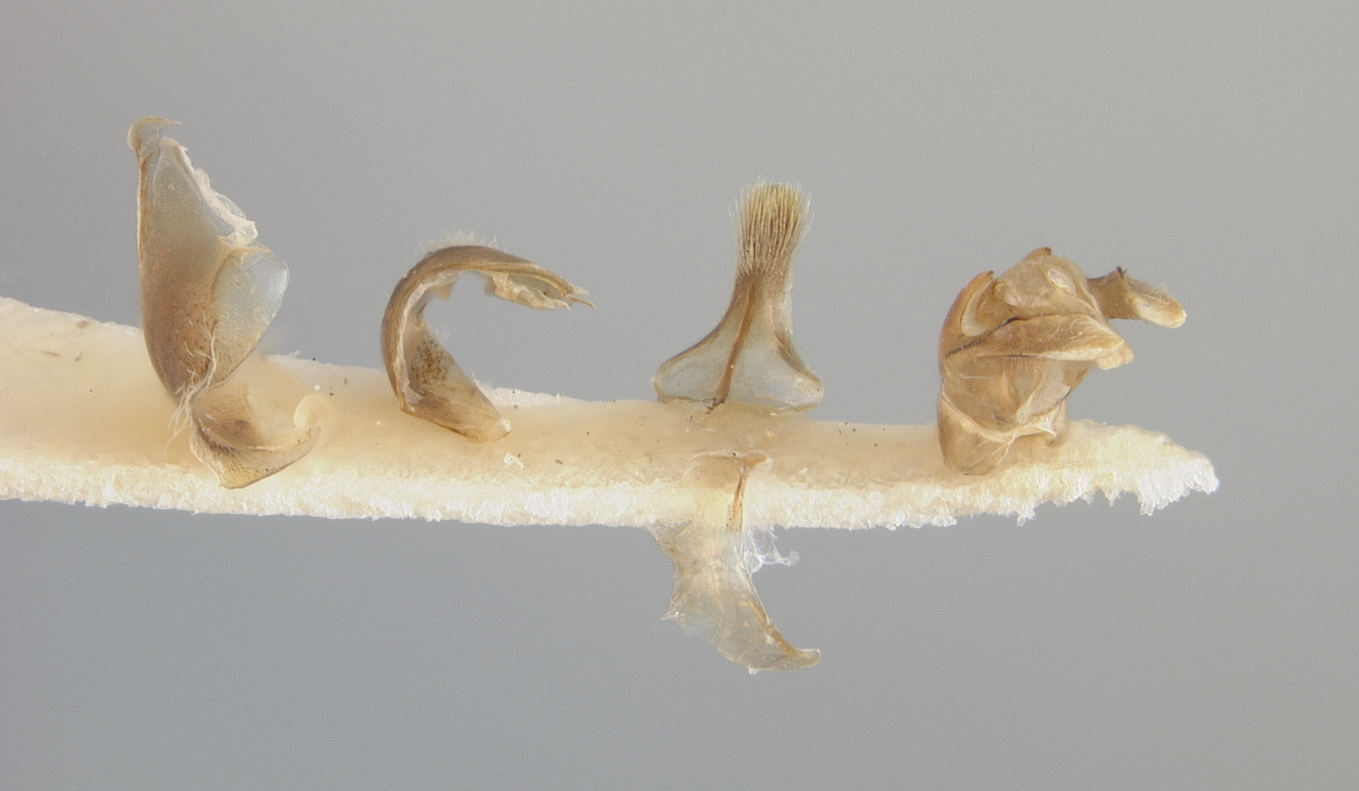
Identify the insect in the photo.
Andrena nida
